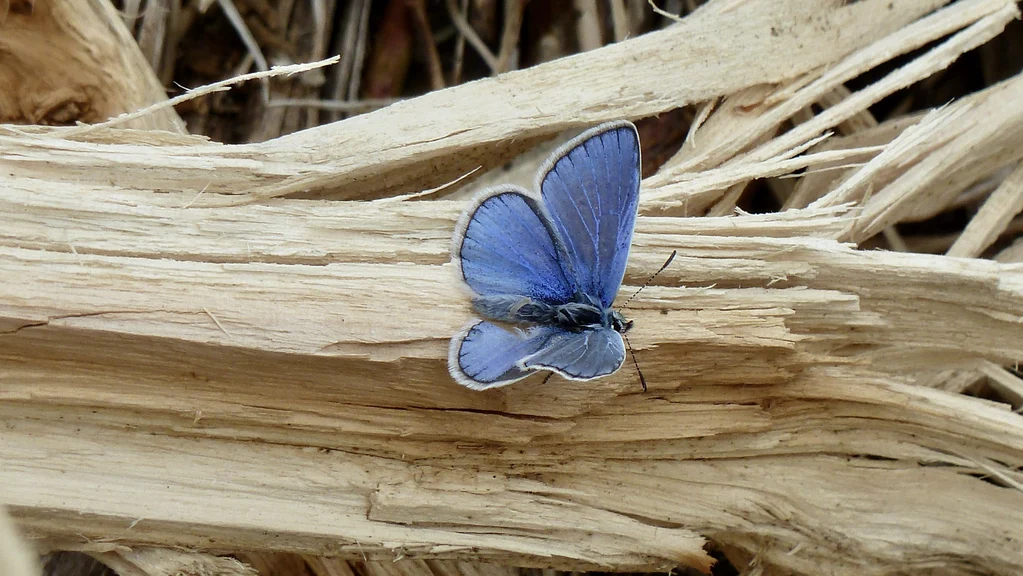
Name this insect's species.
Polyommatus icarus
